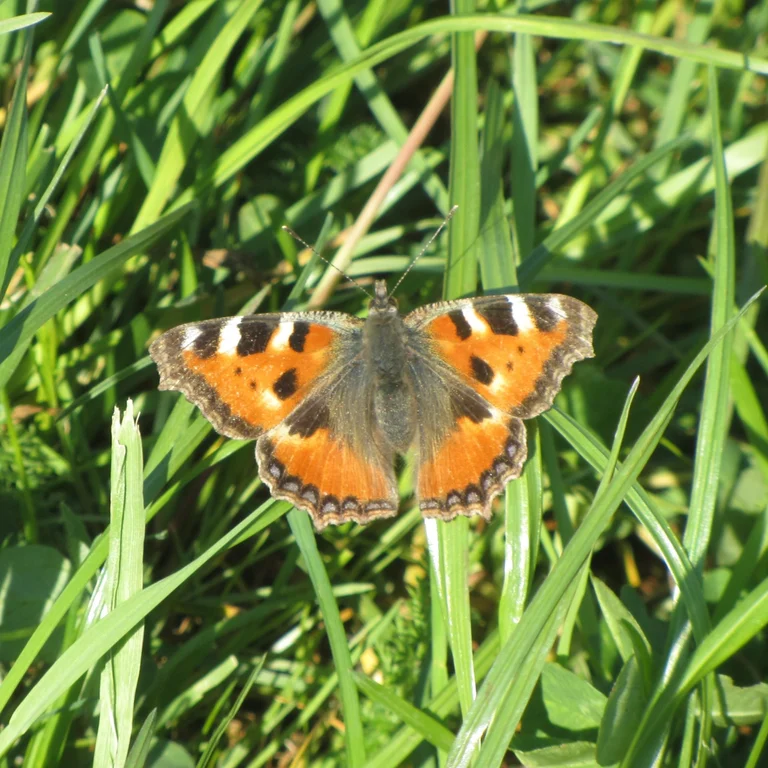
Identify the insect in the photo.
Aglais urticae
